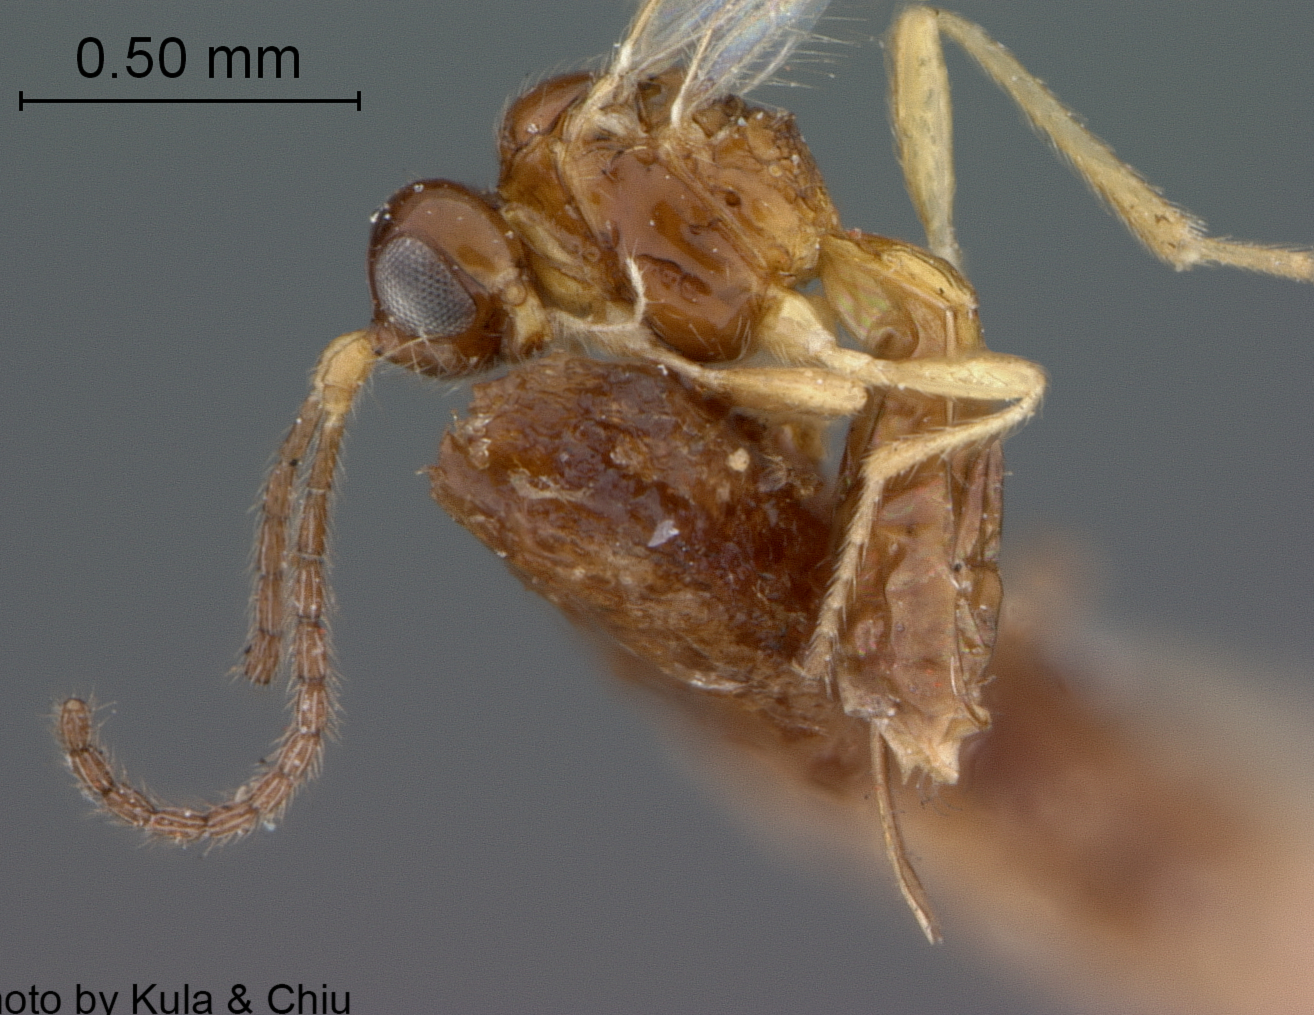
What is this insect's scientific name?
Aspilota claricornis
